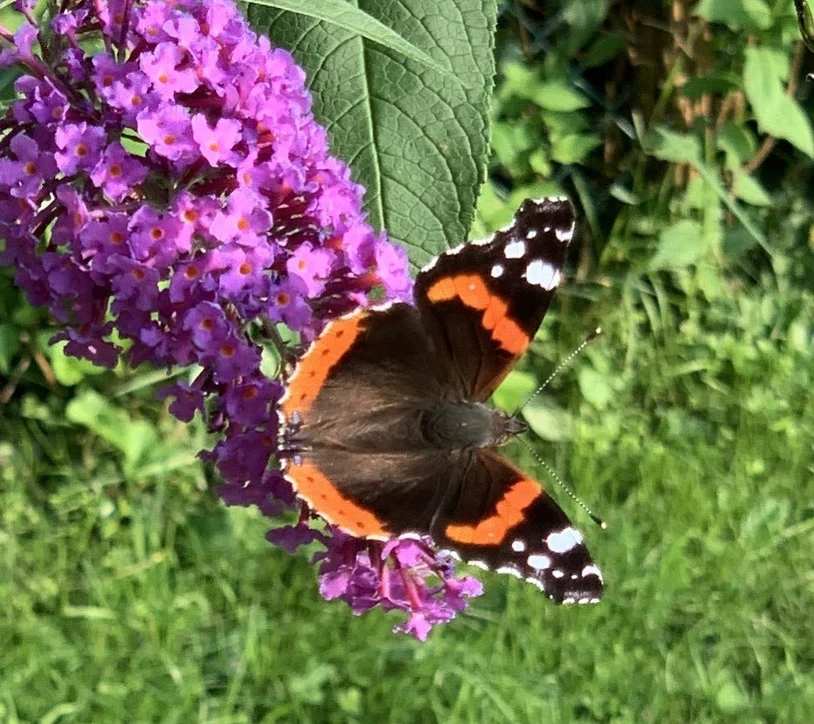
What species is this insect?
Vanessa atalanta
